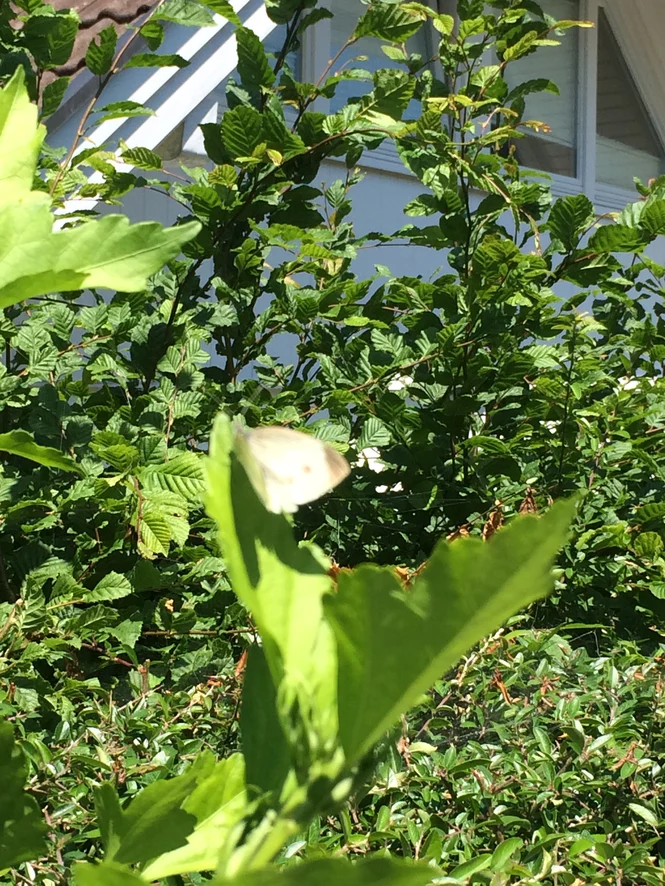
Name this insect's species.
Pieris rapae
